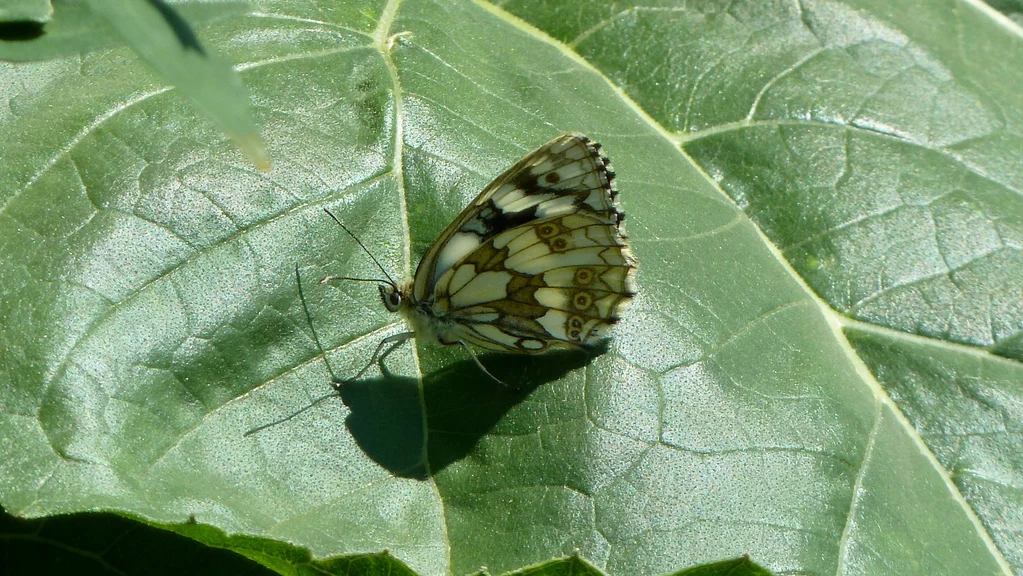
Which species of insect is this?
Melanargia galathea
